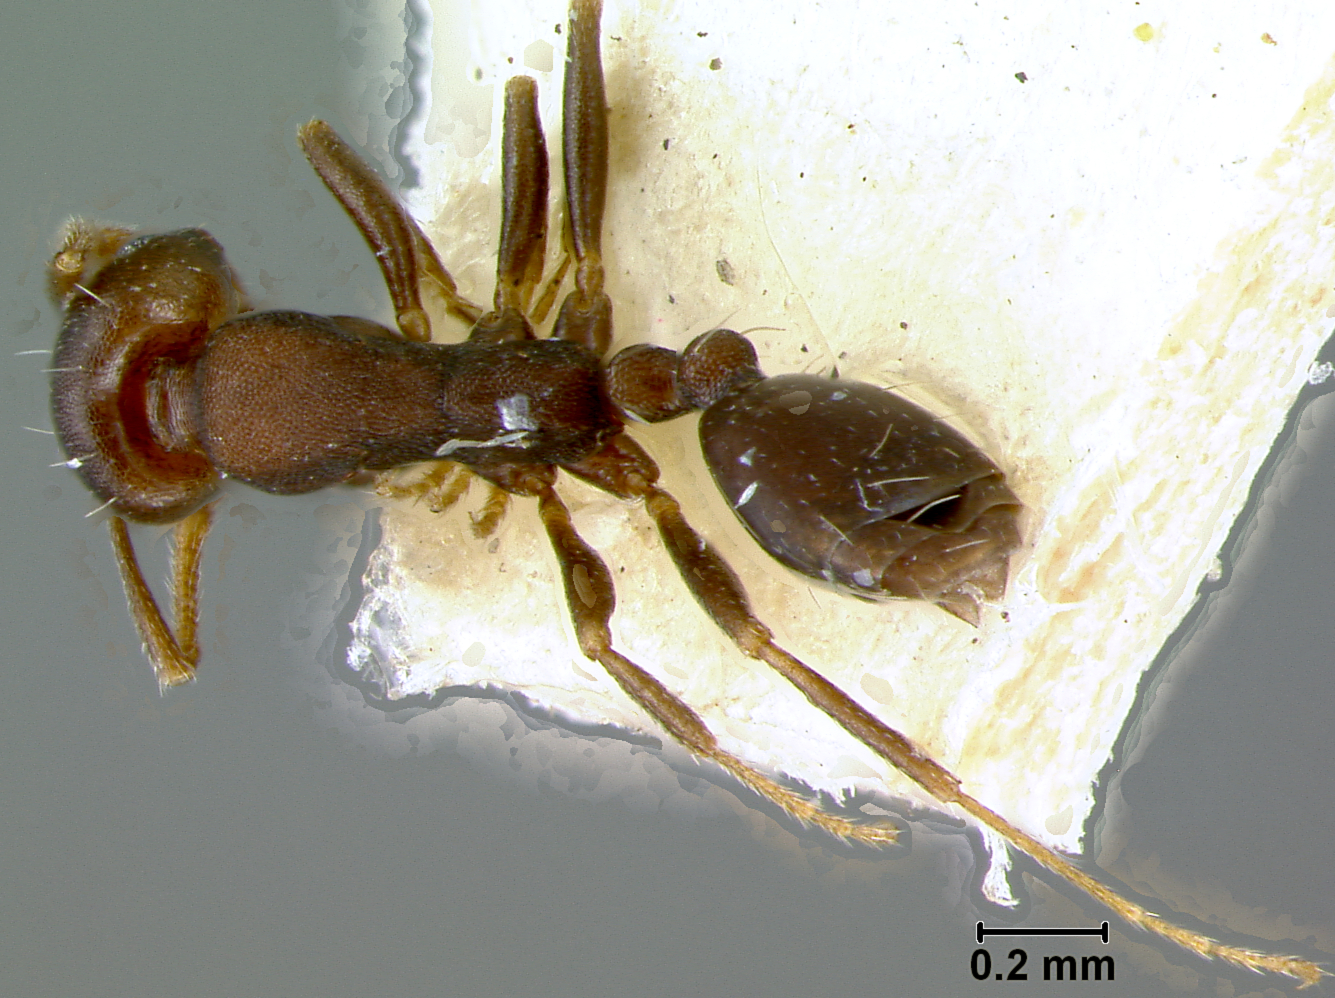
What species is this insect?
Monomorium salomonis
